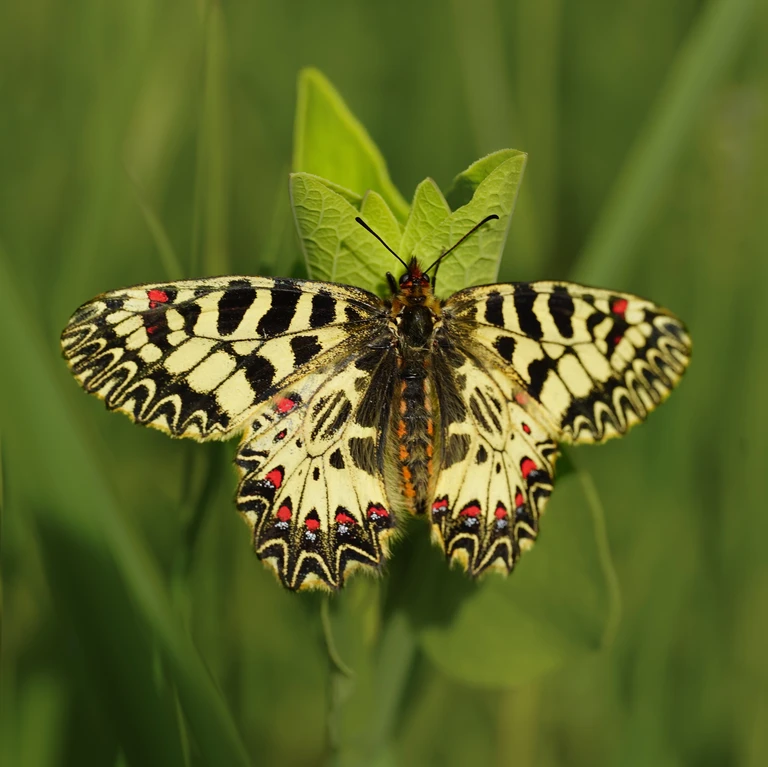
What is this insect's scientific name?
Zerynthia polyxena
